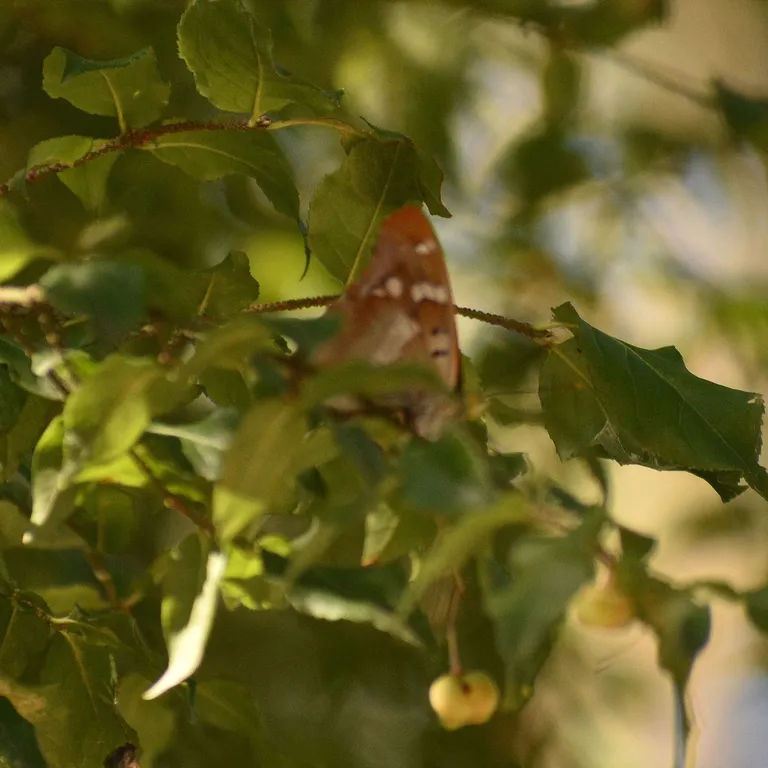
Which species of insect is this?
Apatura ilia
